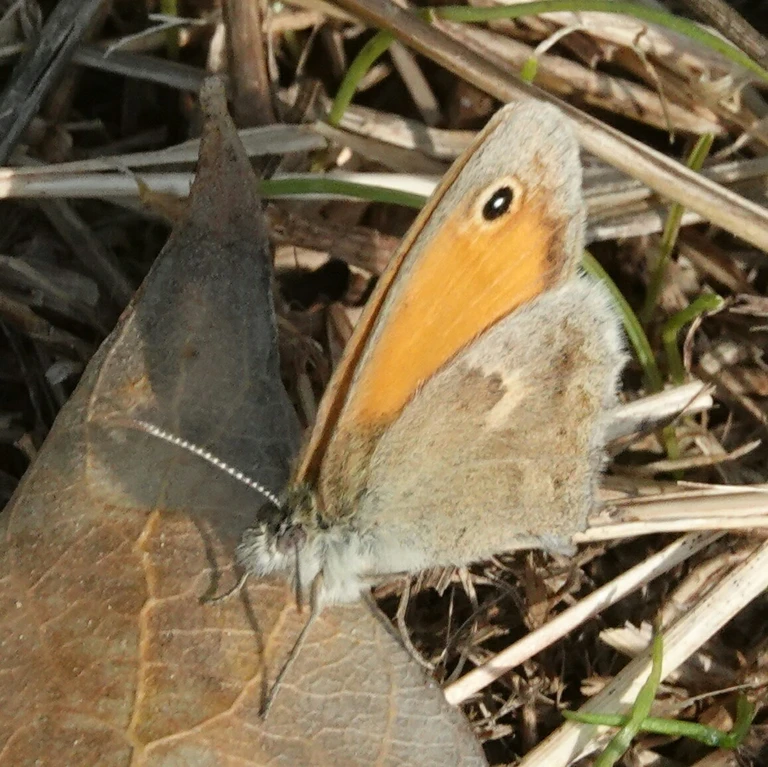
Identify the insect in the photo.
Coenonympha pamphilus
